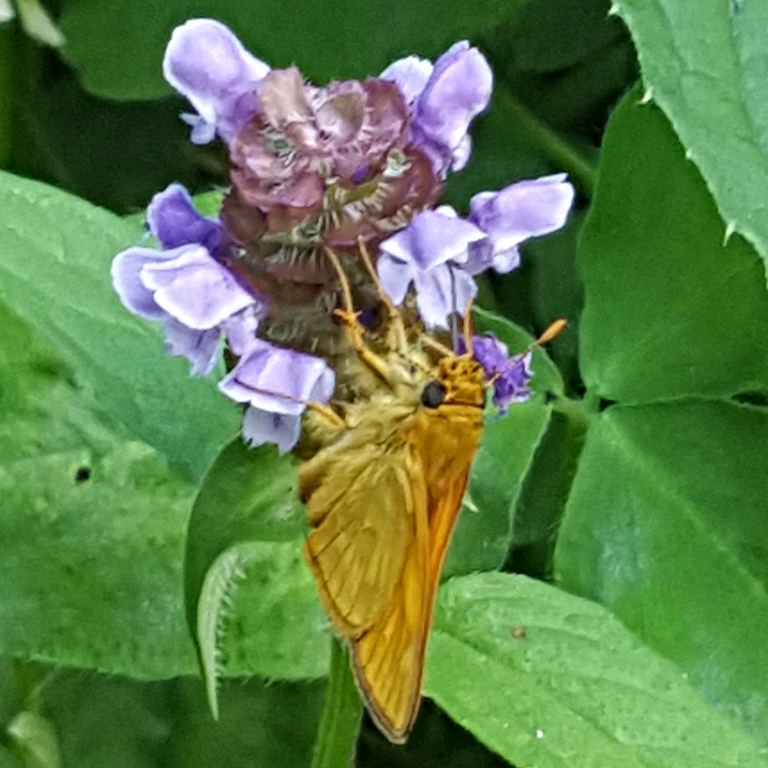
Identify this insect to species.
Ochlodes sylvanus (also Ochlodes venata)
